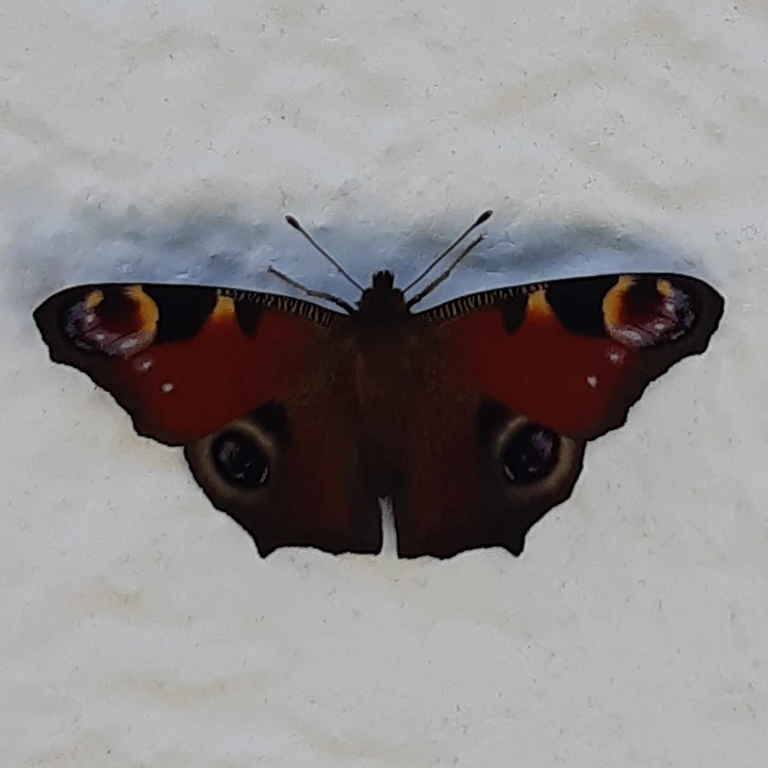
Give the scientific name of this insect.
Aglais io
